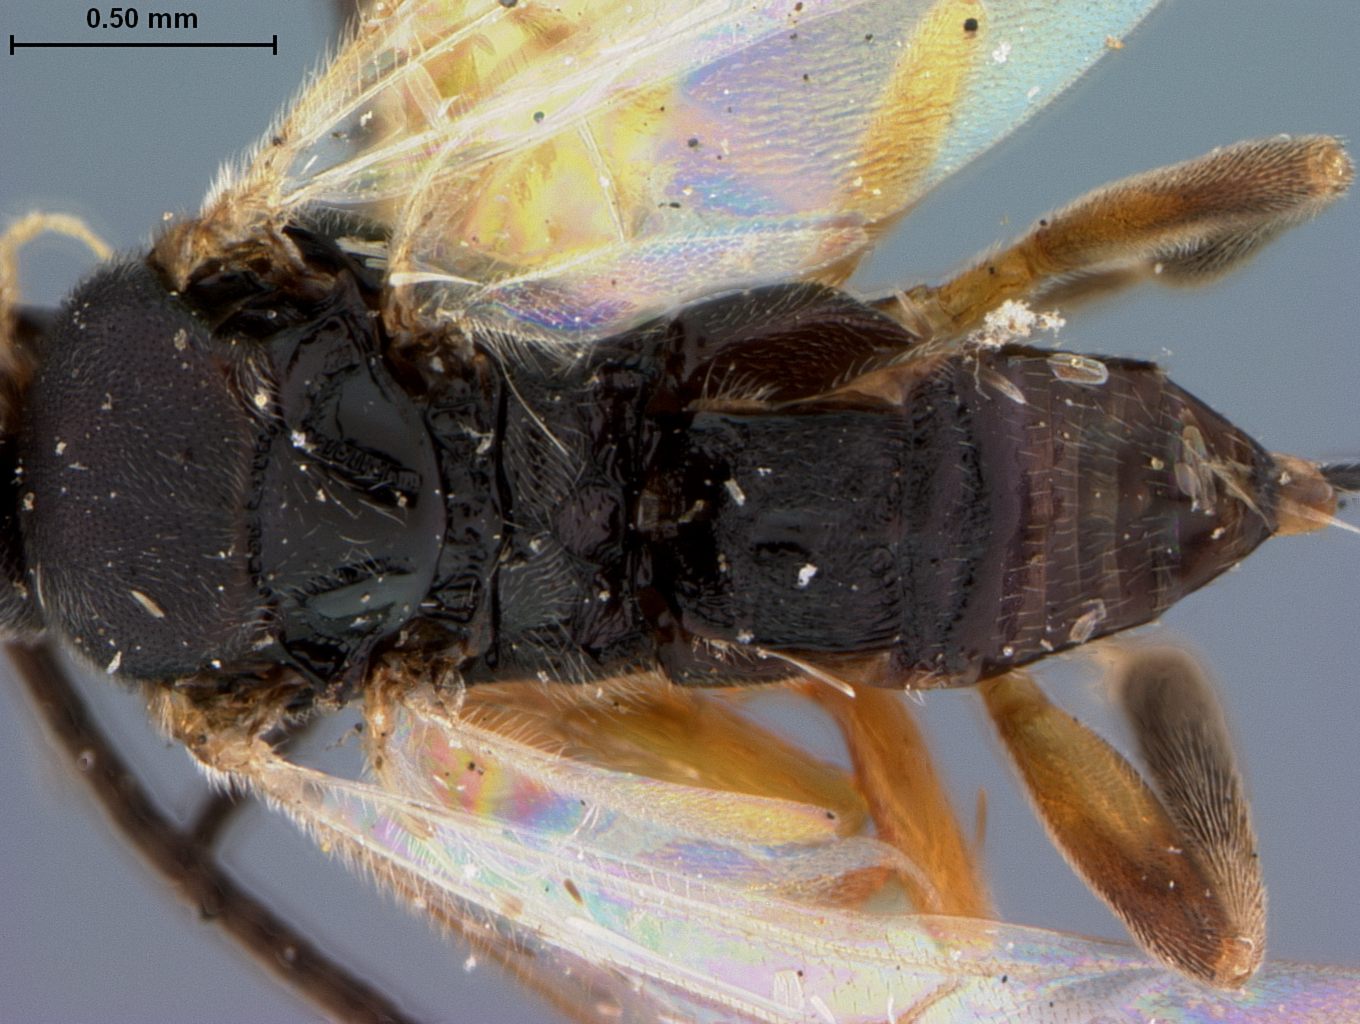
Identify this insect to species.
Apanteles acrobasidis
